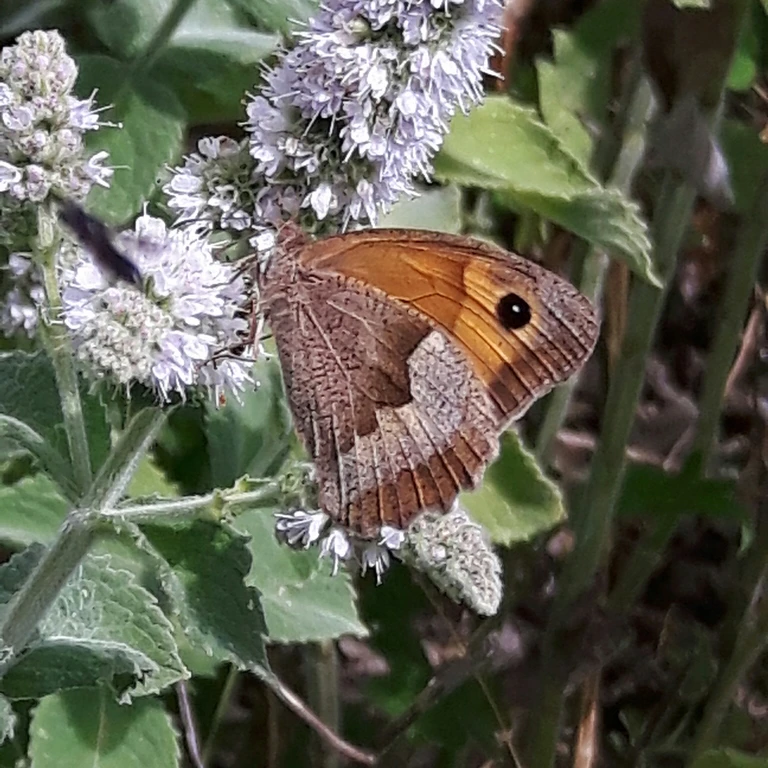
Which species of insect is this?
Maniola jurtina
